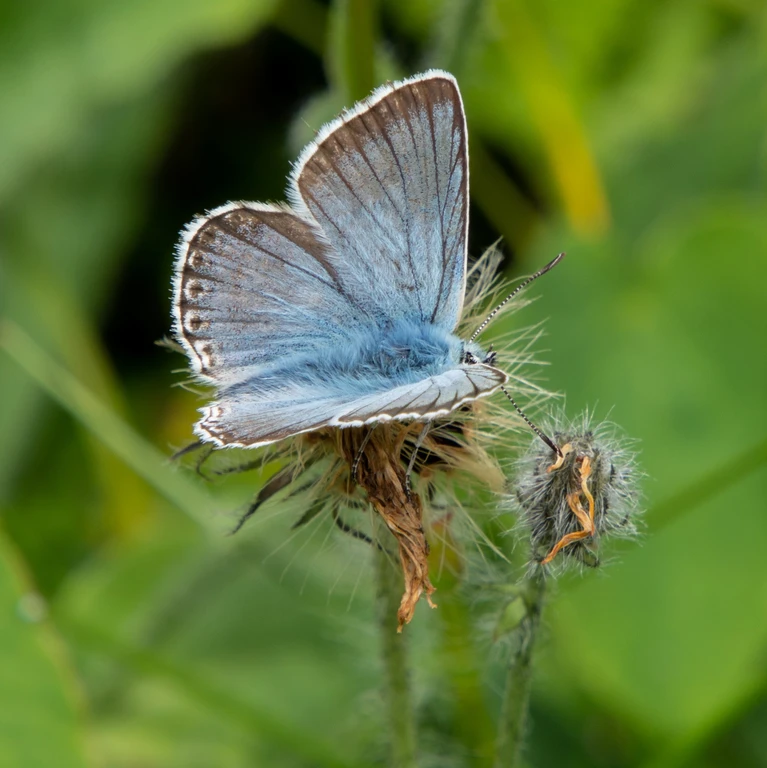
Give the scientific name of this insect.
Lysandra coridon
